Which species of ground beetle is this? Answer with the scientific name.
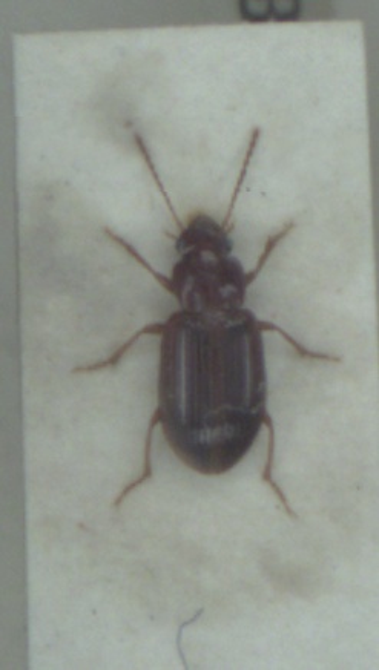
Bradycellus verbasci
